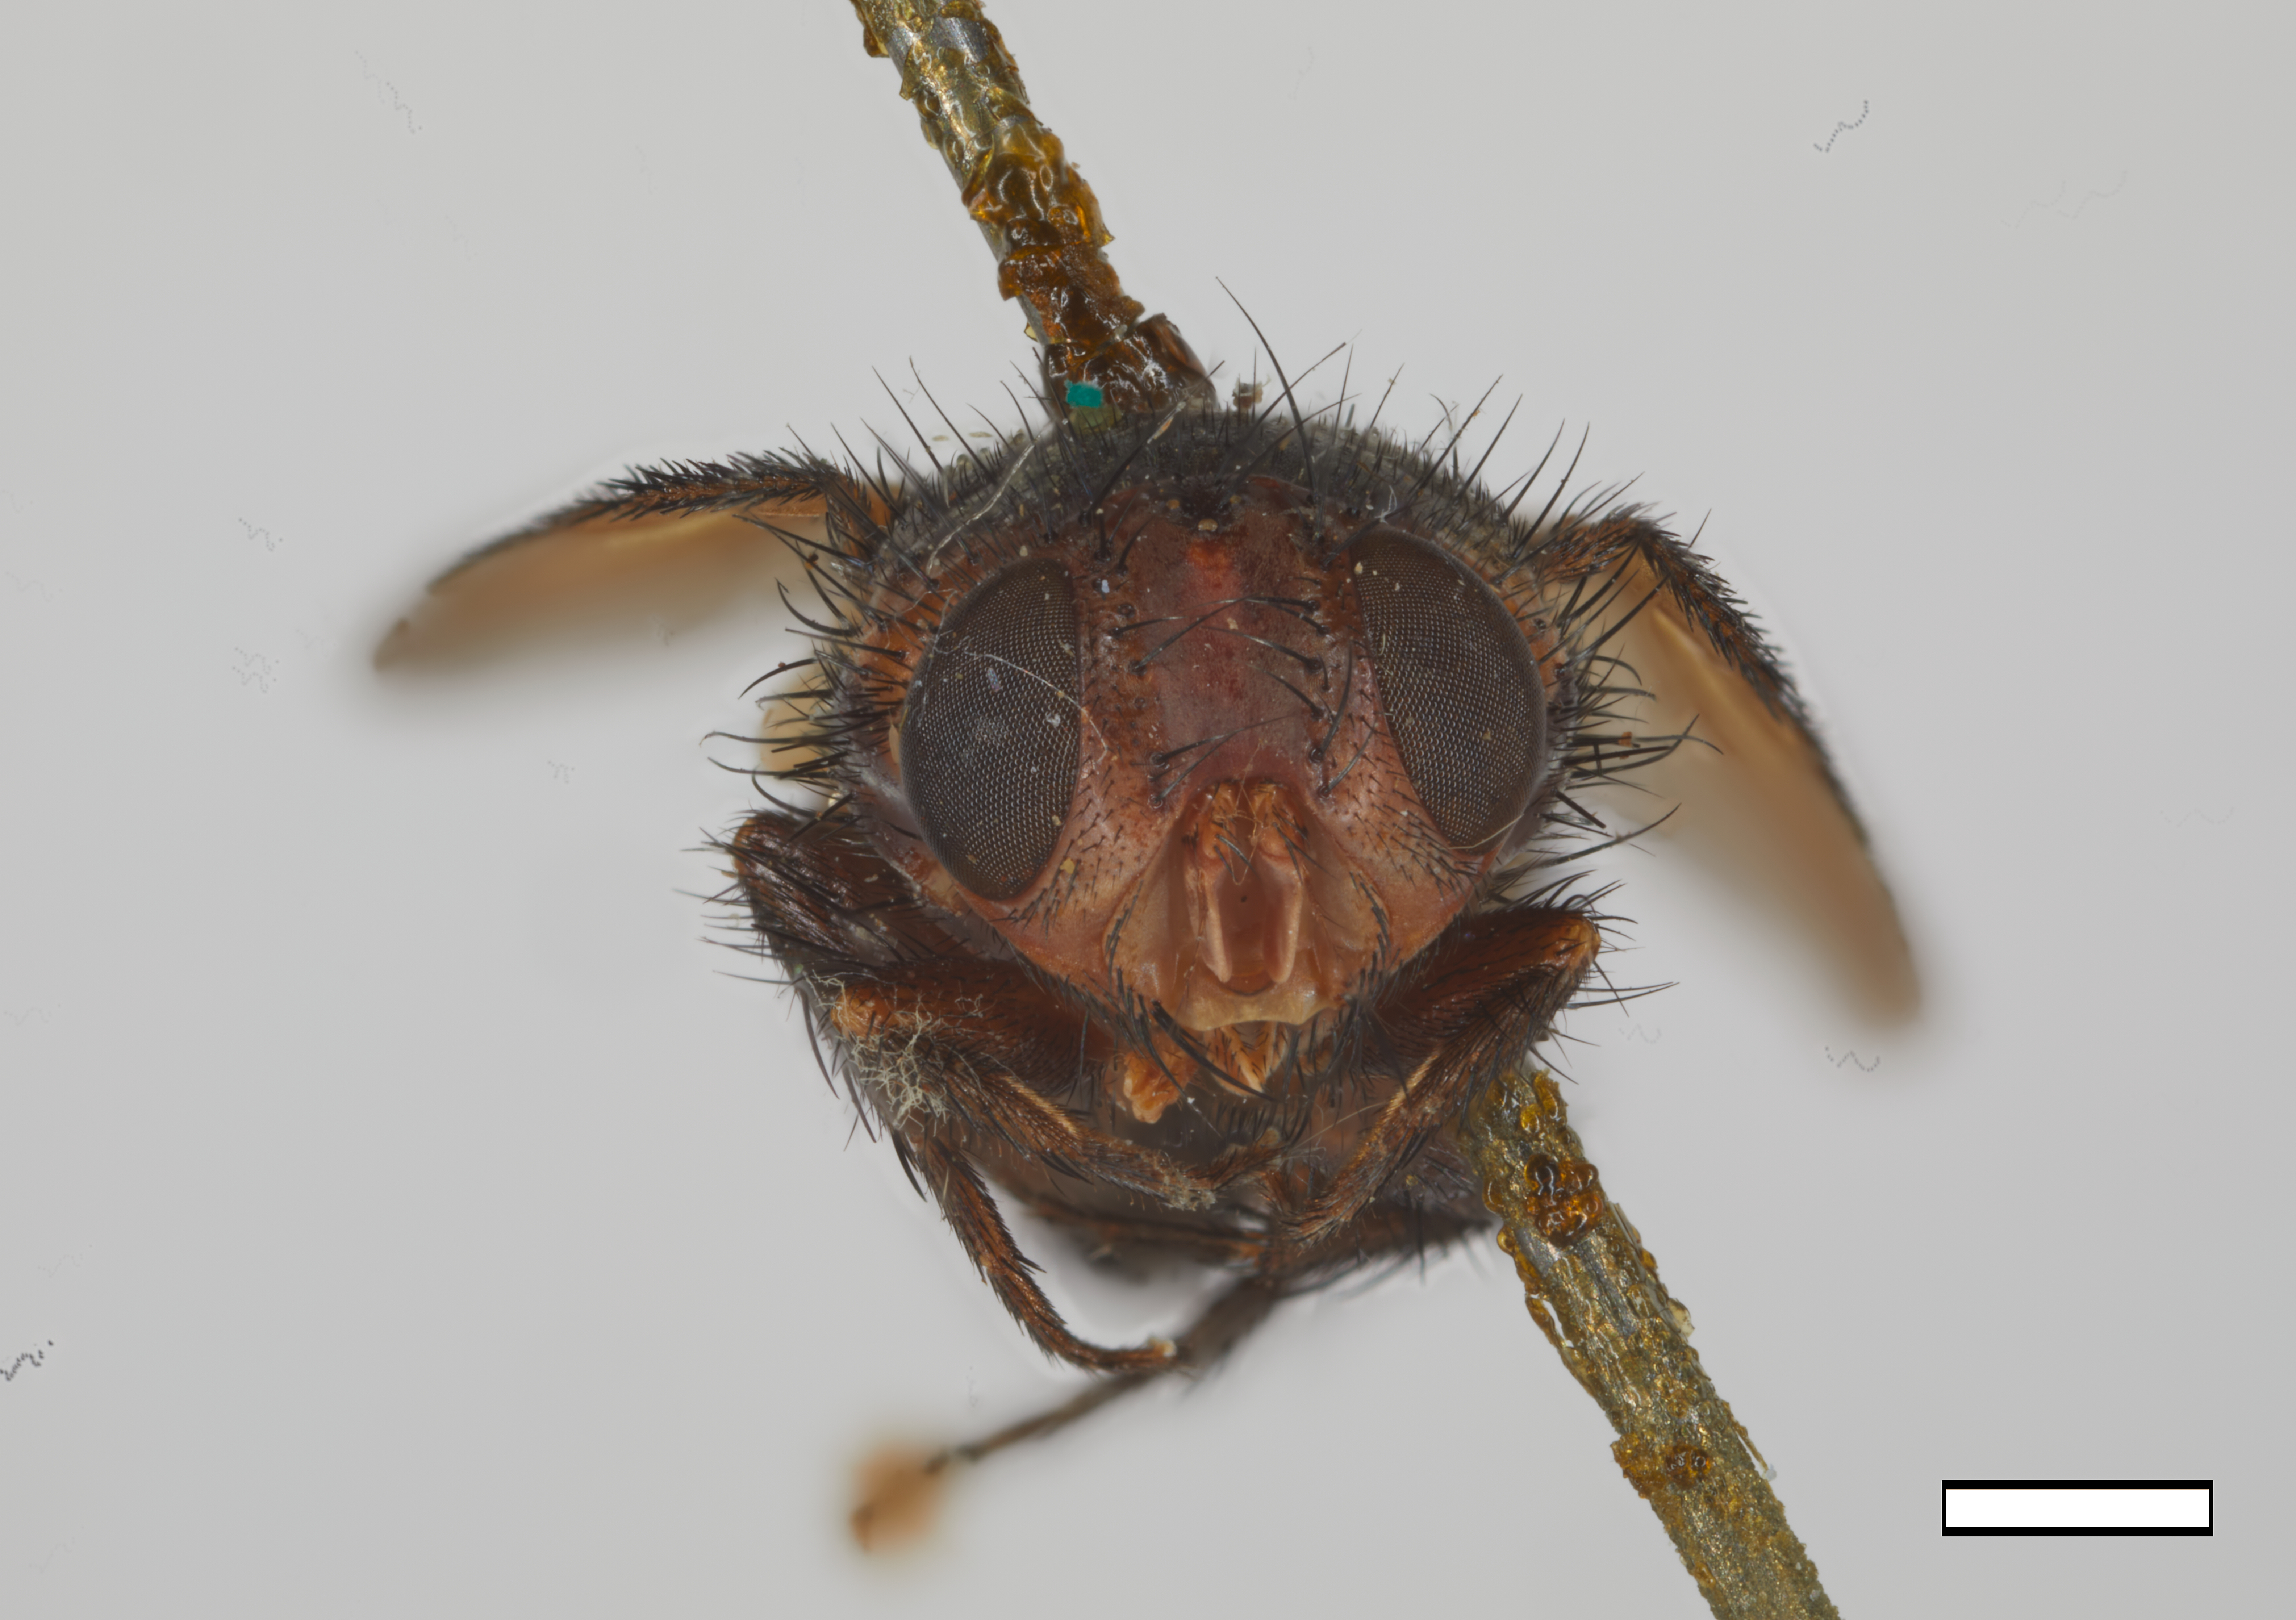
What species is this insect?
Verticia nigra
